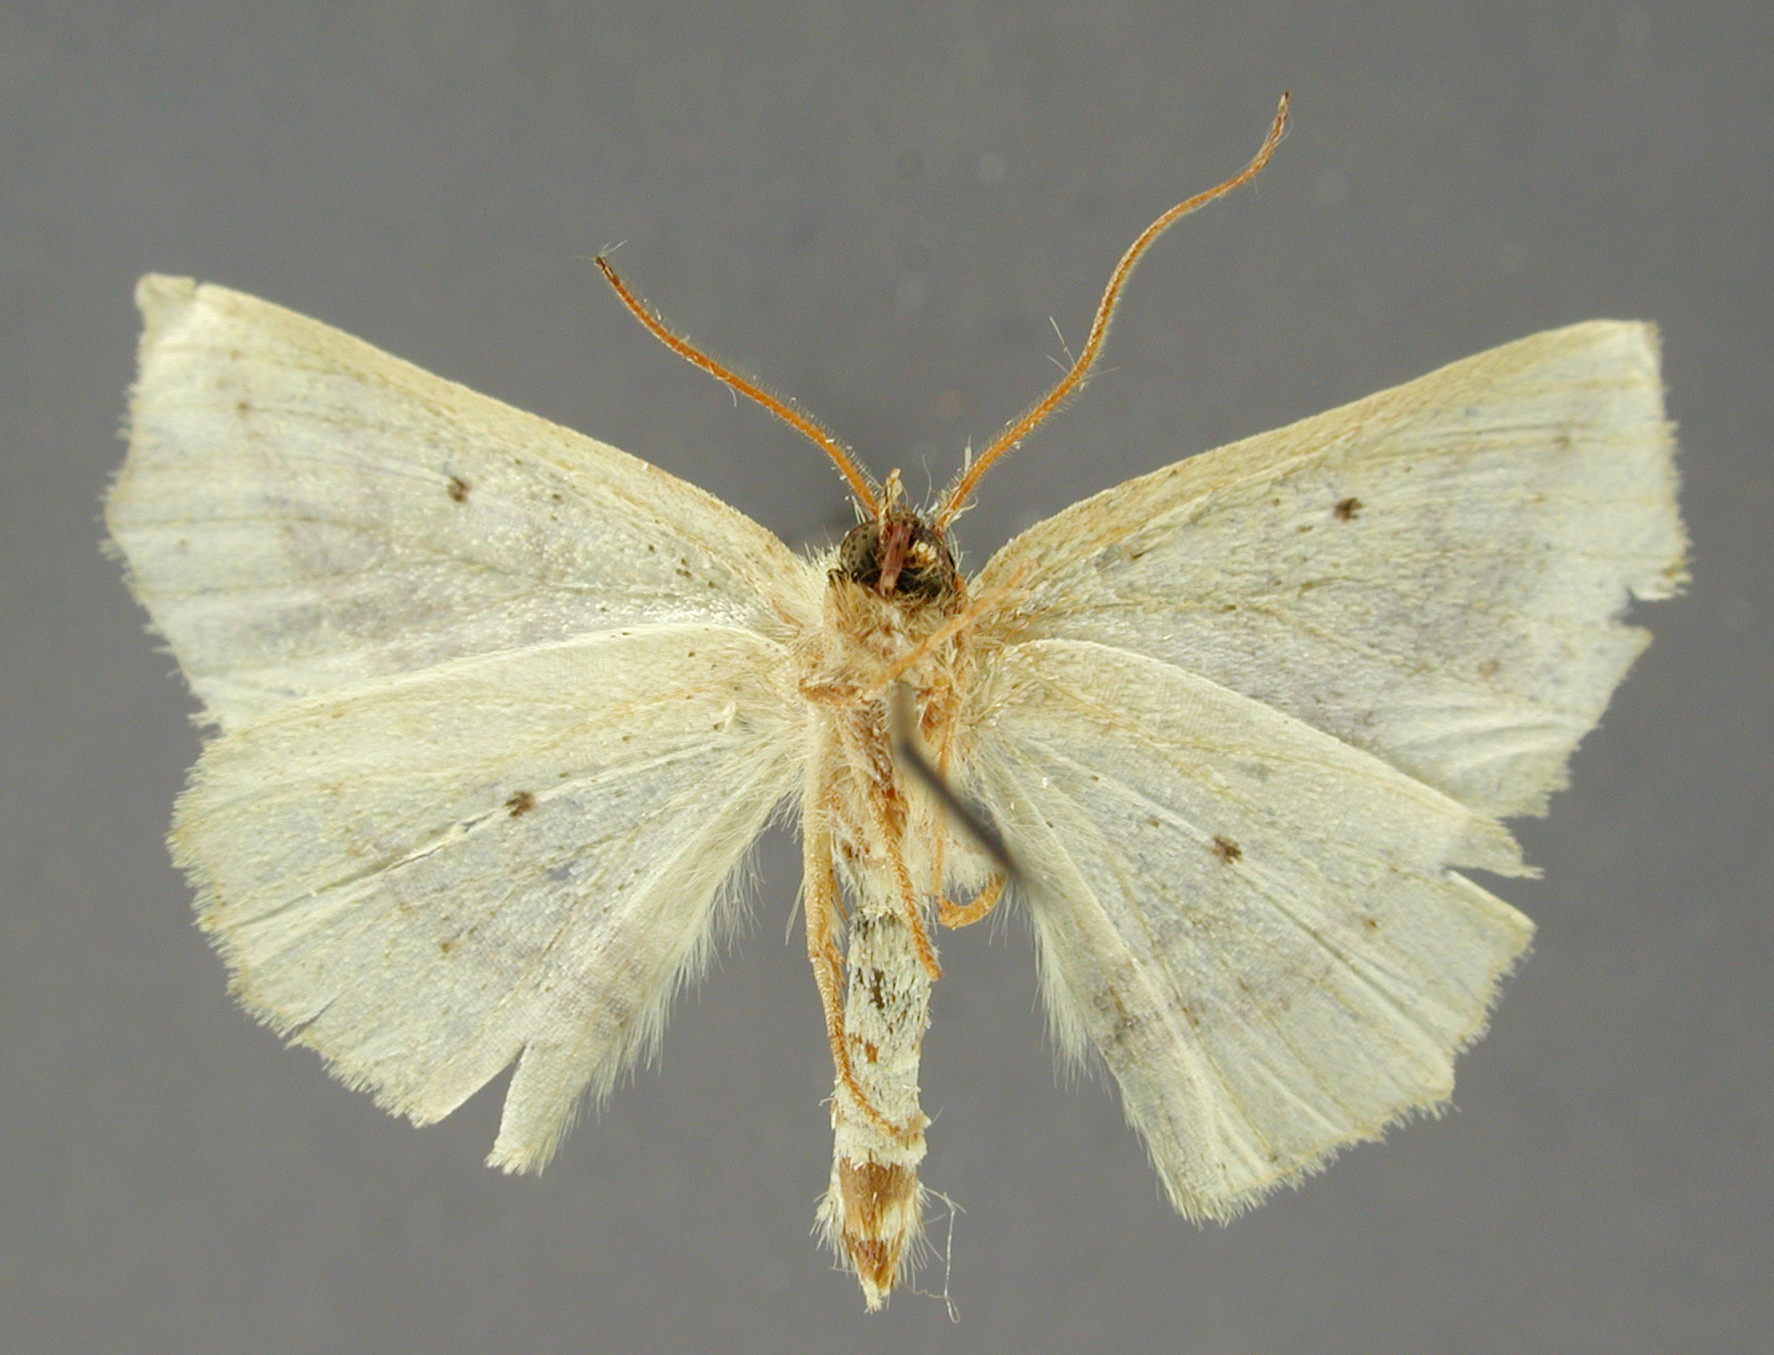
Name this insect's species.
Isochromodes lineata
